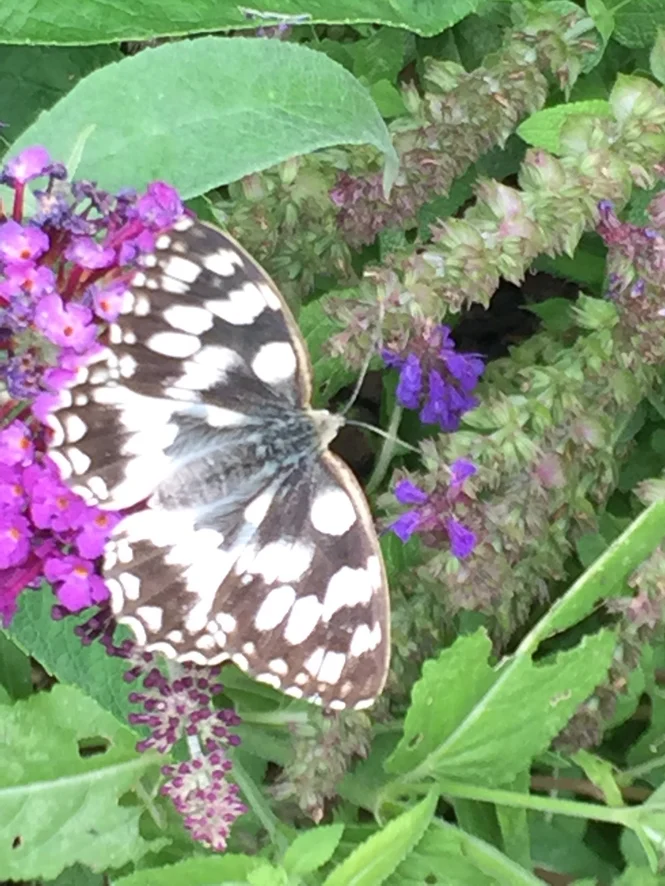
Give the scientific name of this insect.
Melanargia galathea
